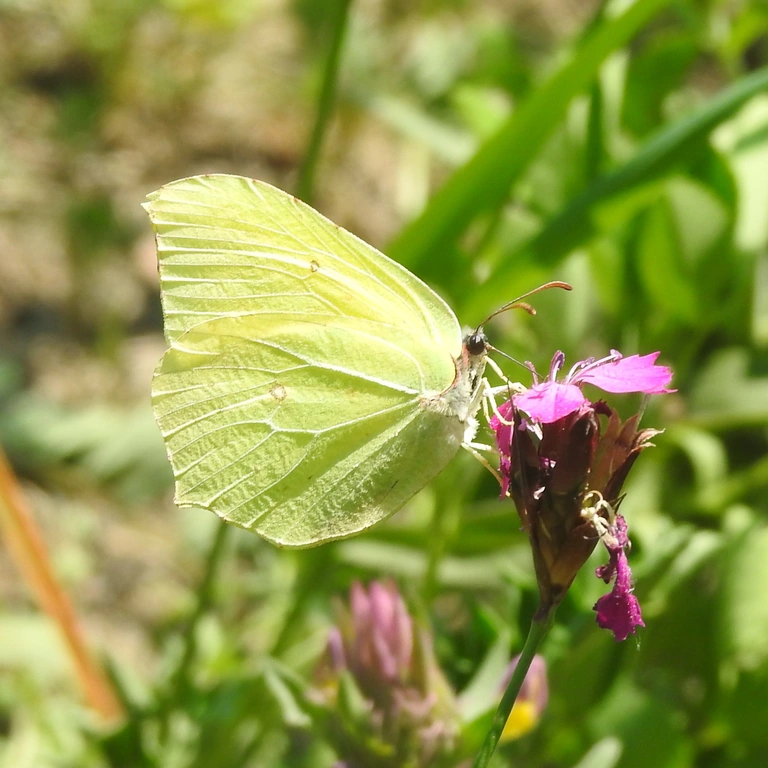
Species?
Gonepteryx rhamni
